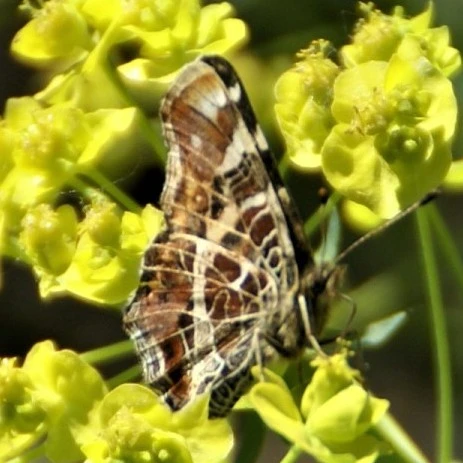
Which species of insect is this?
Araschnia levana
